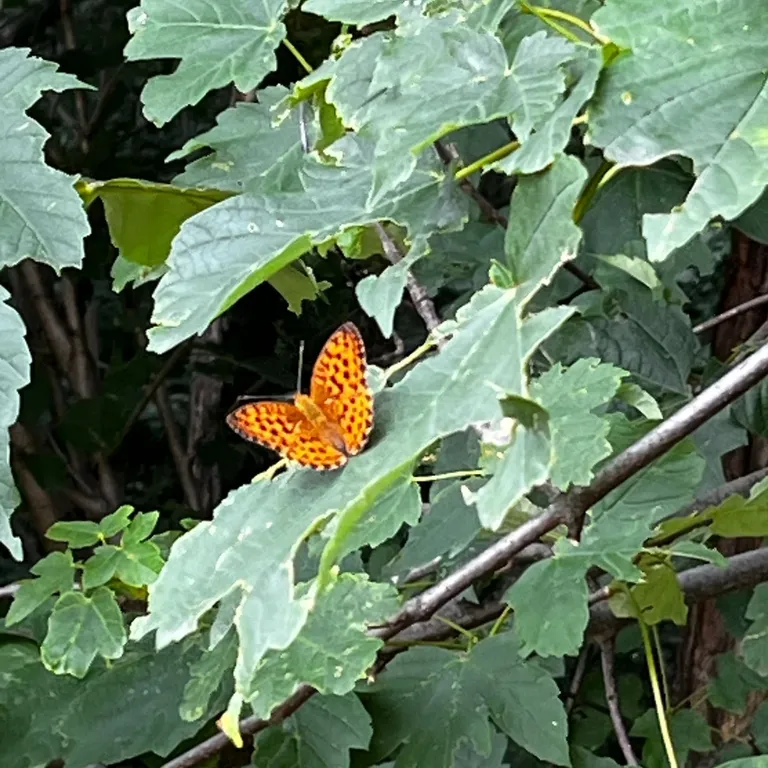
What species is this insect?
Brenthis daphne
